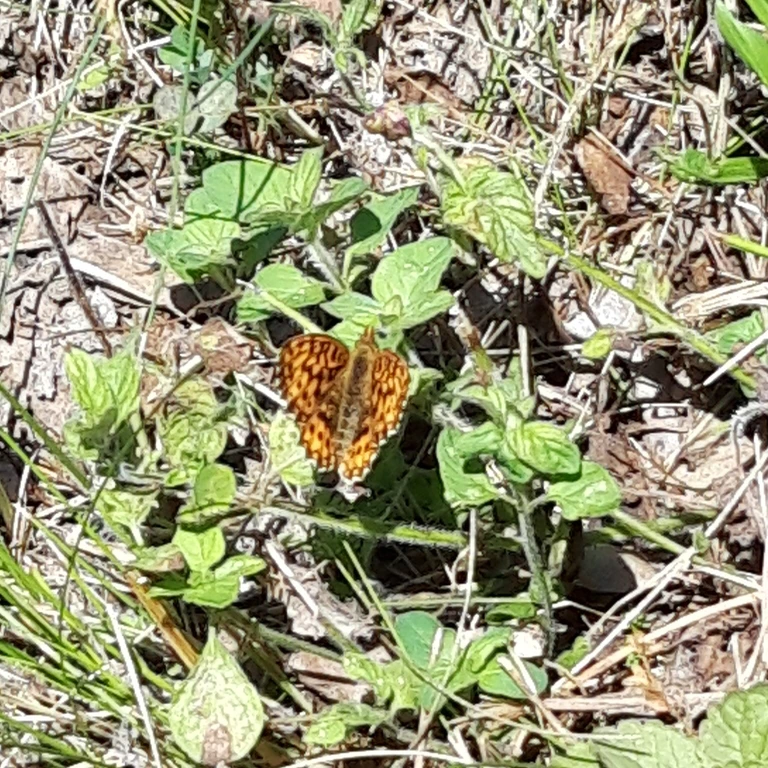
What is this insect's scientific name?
Boloria dia
